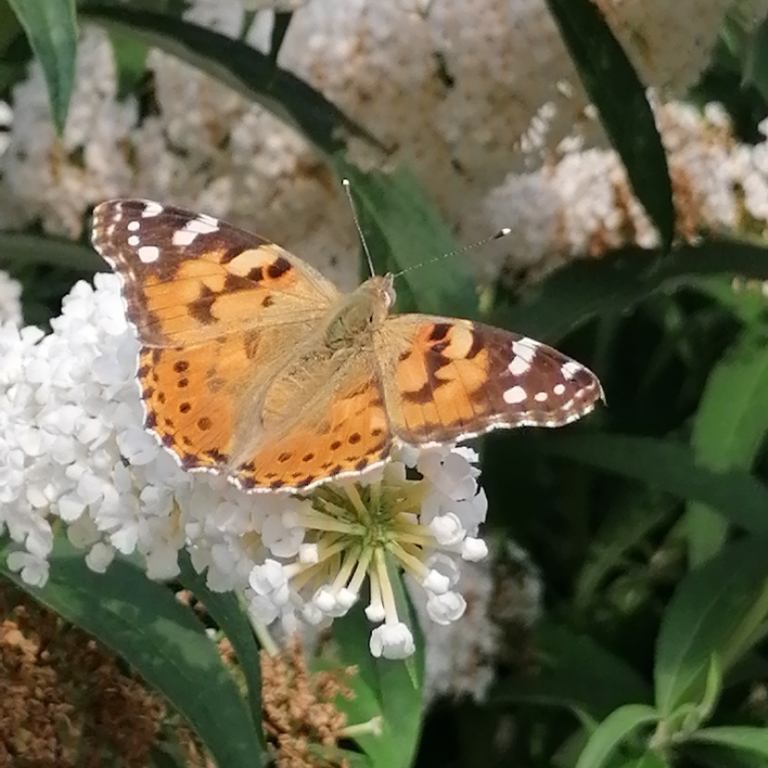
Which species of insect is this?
Vanessa cardui
